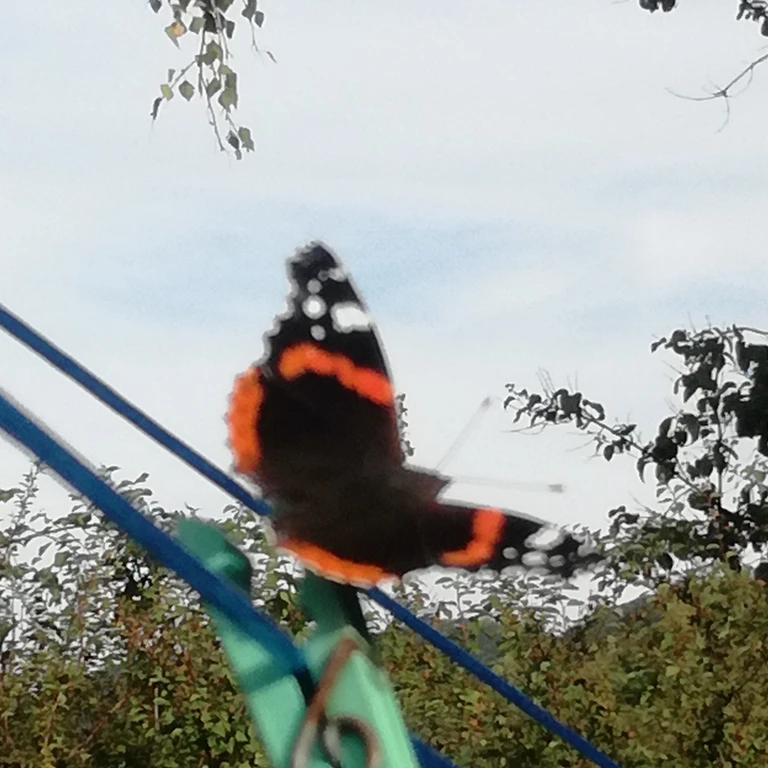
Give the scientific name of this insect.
Vanessa atalanta
